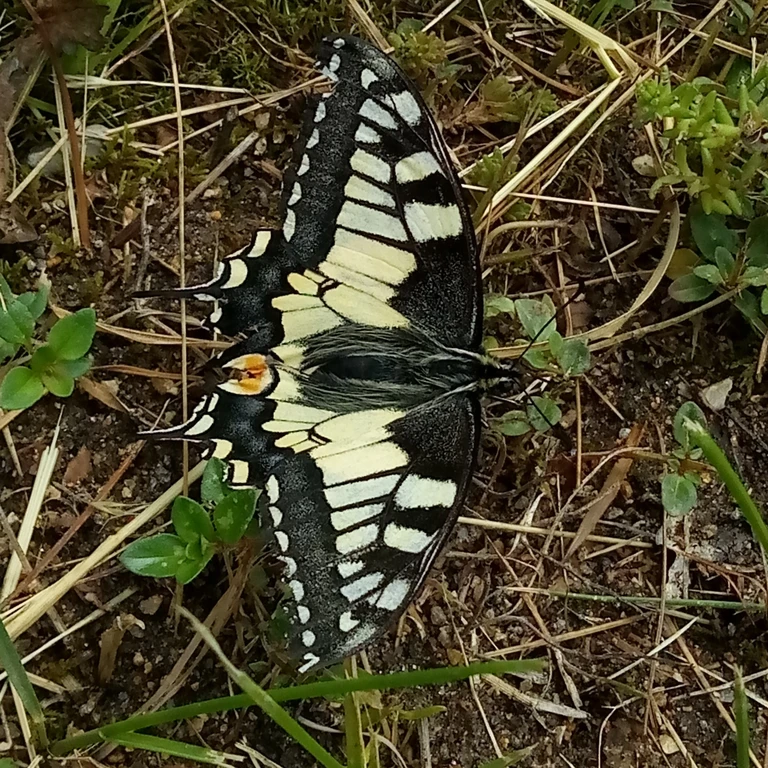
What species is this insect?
Papilio machaon
